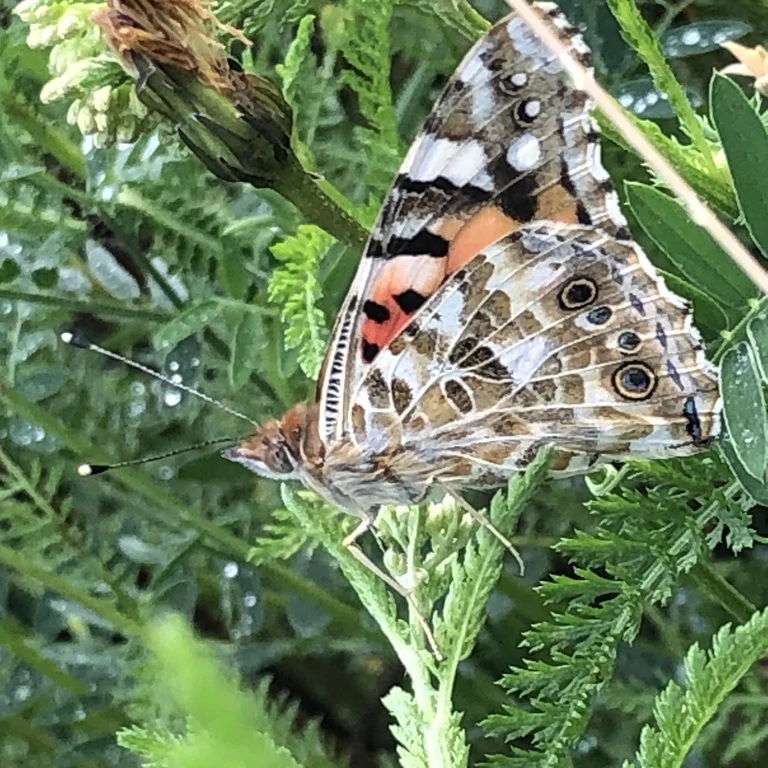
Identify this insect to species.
Vanessa cardui
